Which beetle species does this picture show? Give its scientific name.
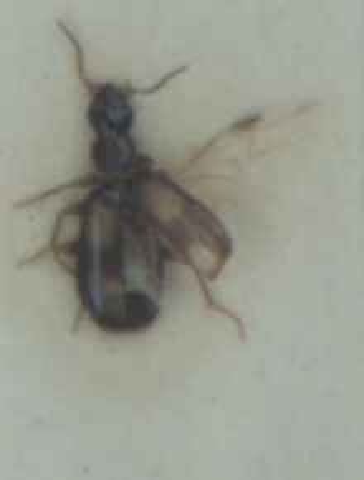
Calodromius spilotus
